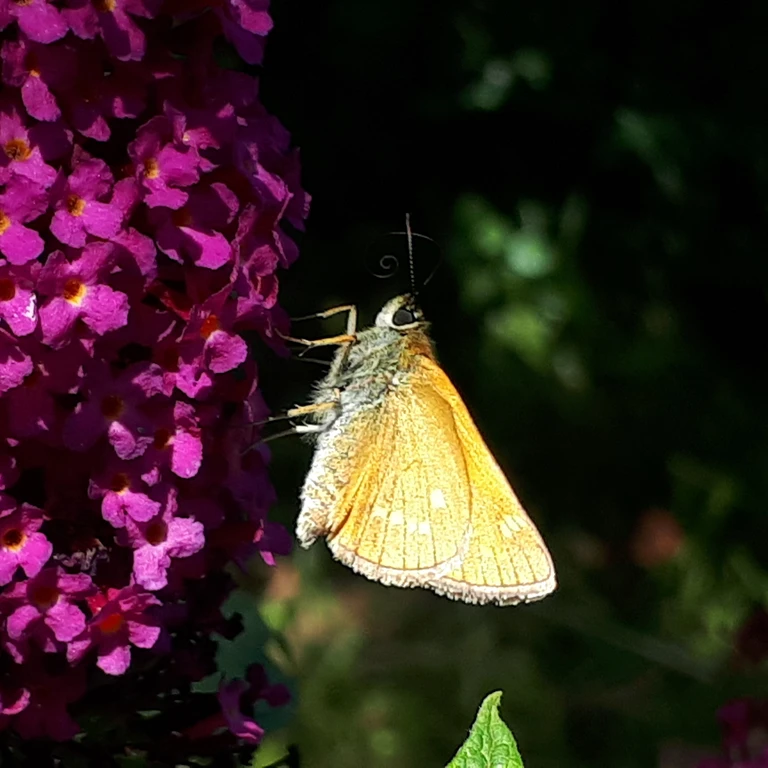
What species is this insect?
Ochlodes sylvanus (also Ochlodes venata)
